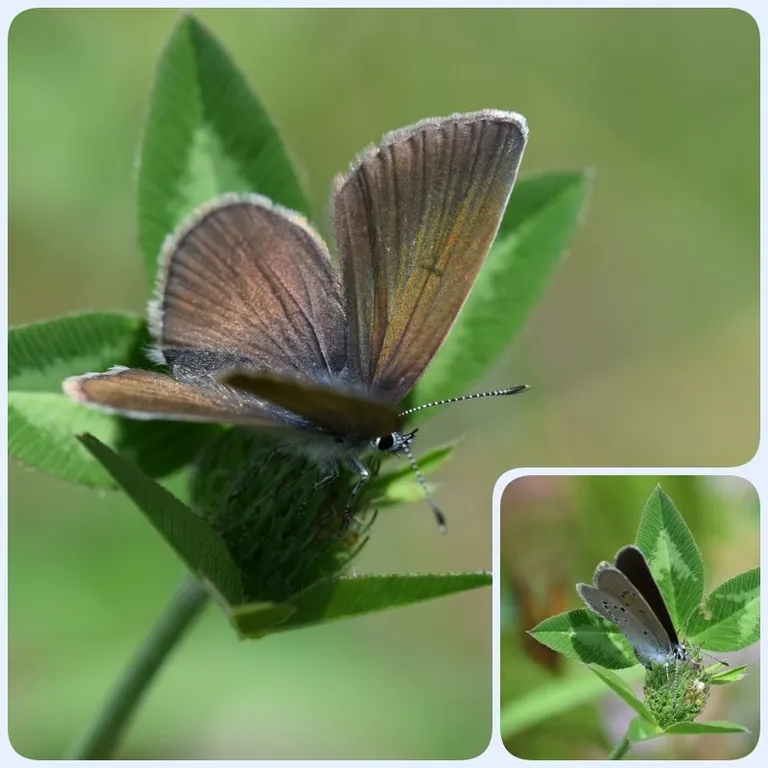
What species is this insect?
Cyaniris semiargus
